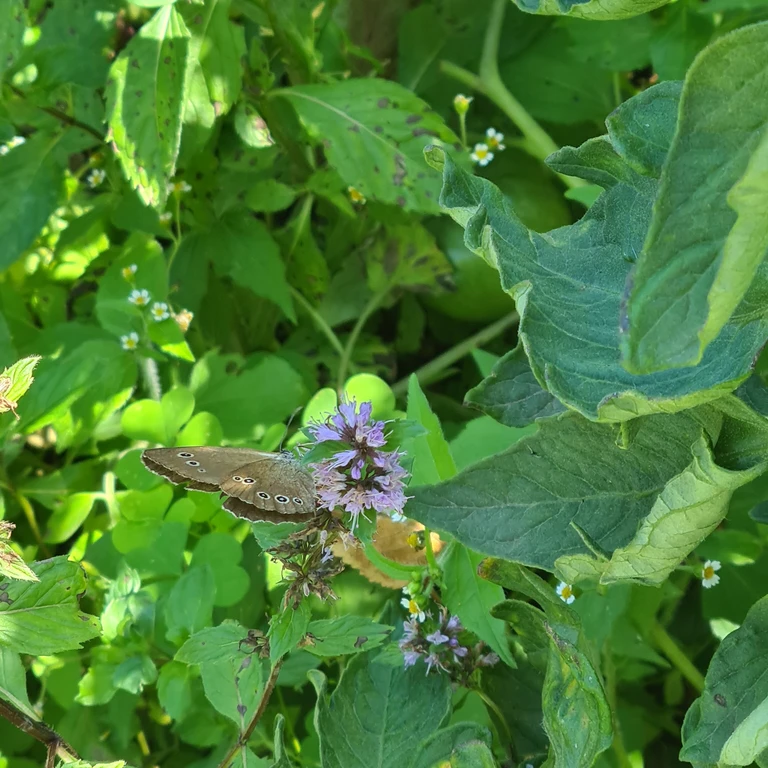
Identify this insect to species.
Aphantopus hyperantus
